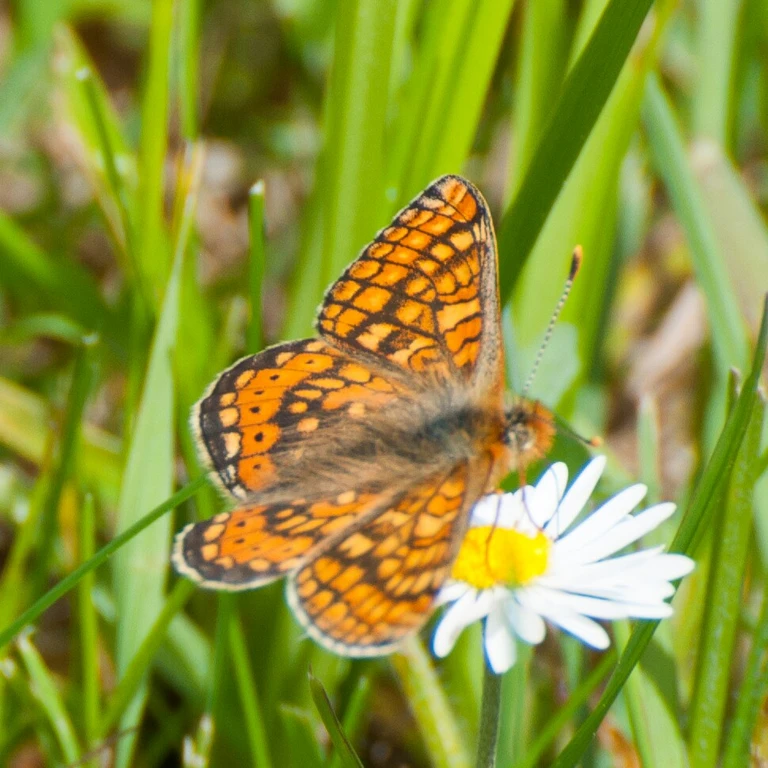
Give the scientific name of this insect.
Euphydryas aurinia
